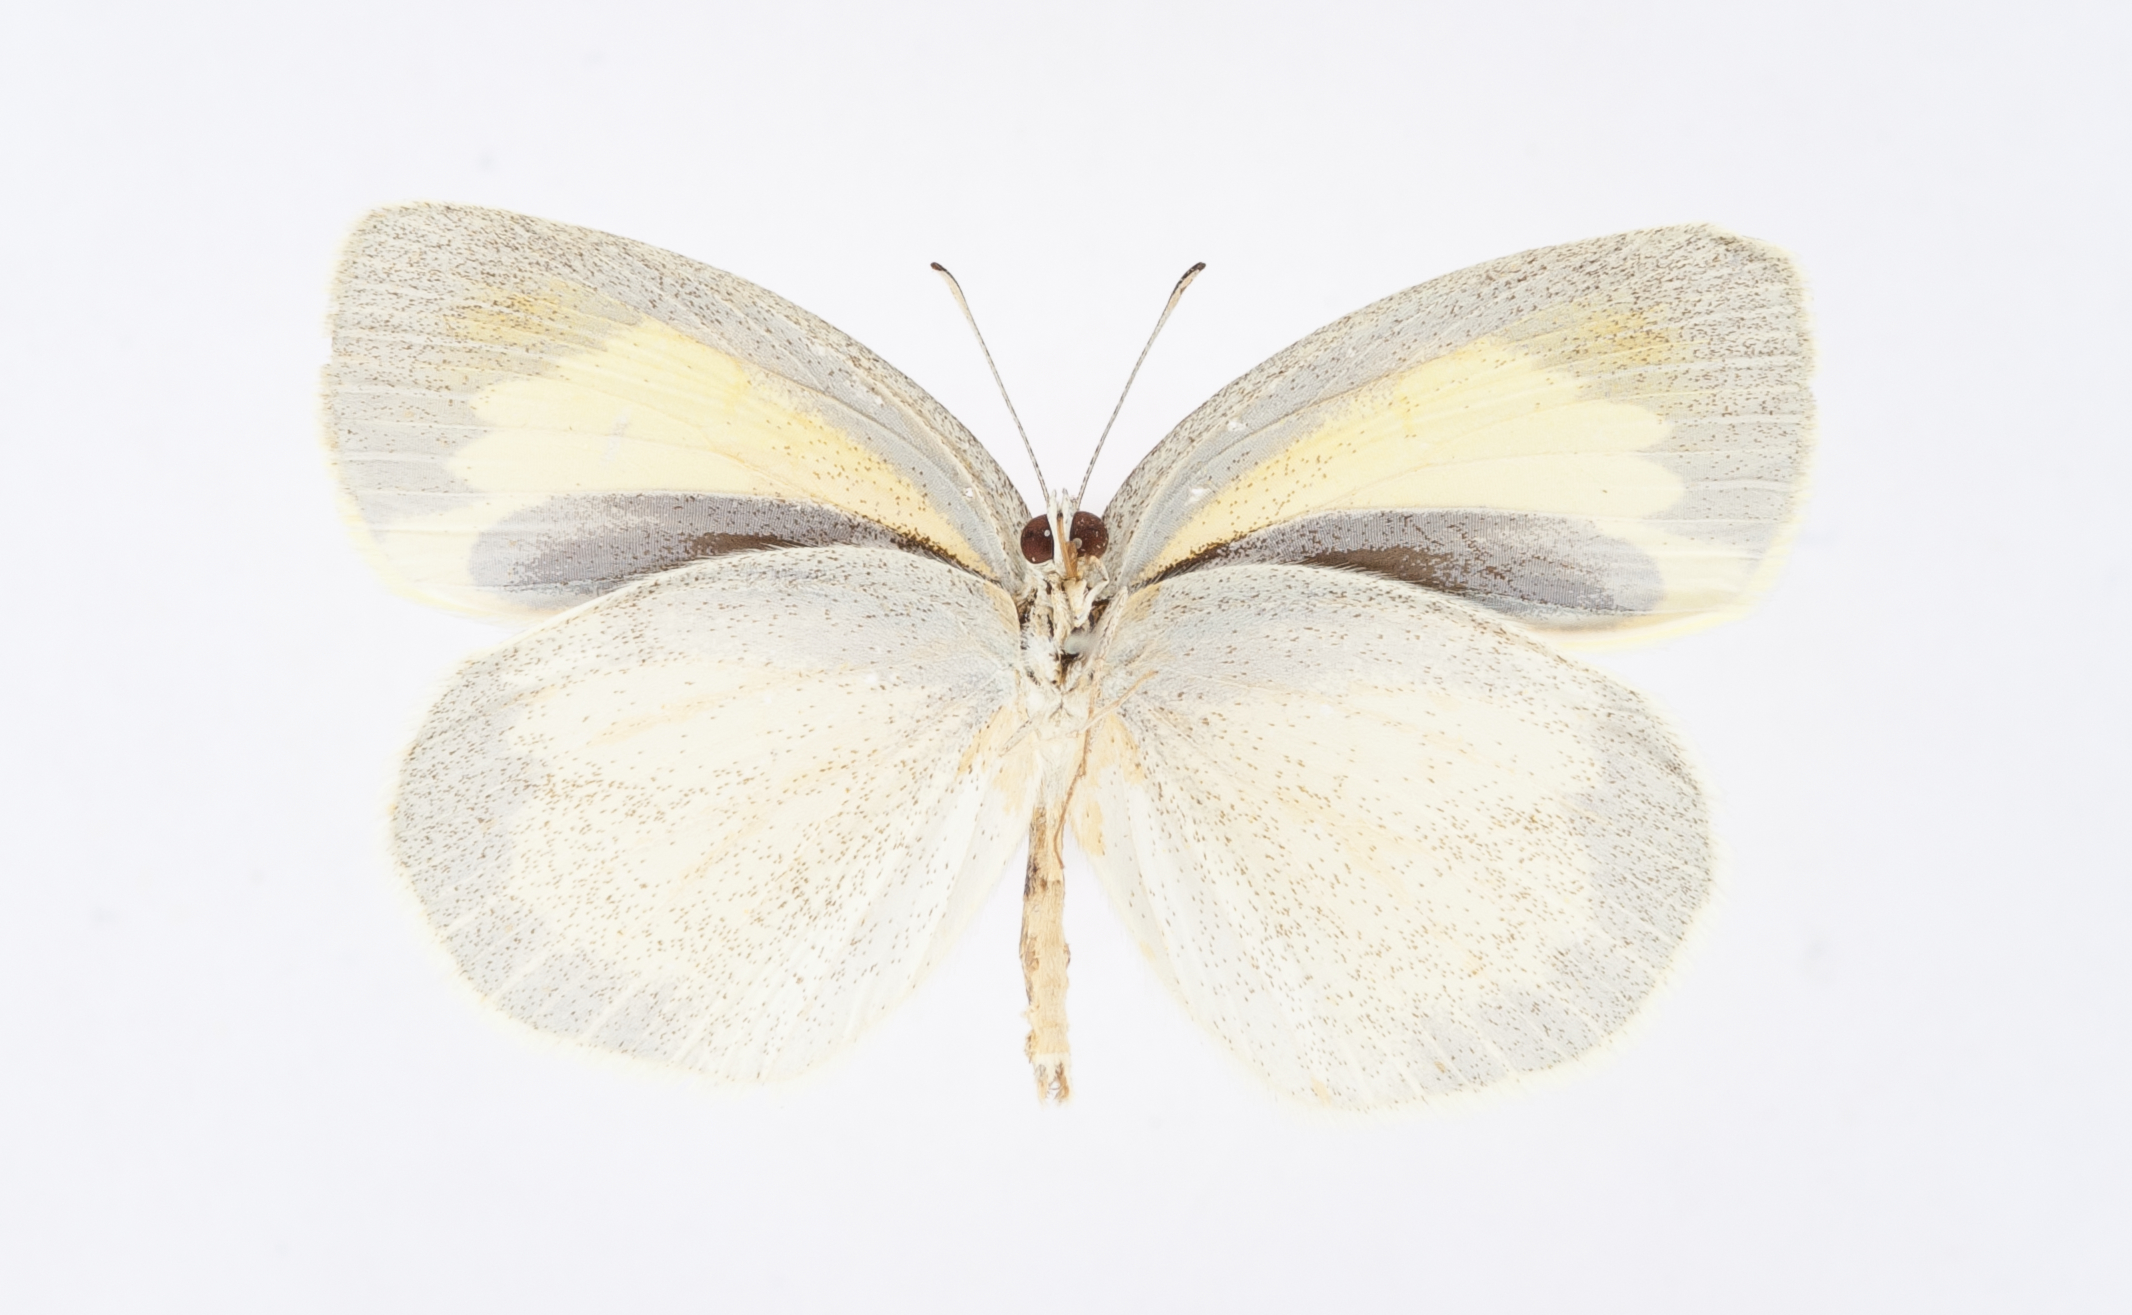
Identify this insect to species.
Eurema daira
